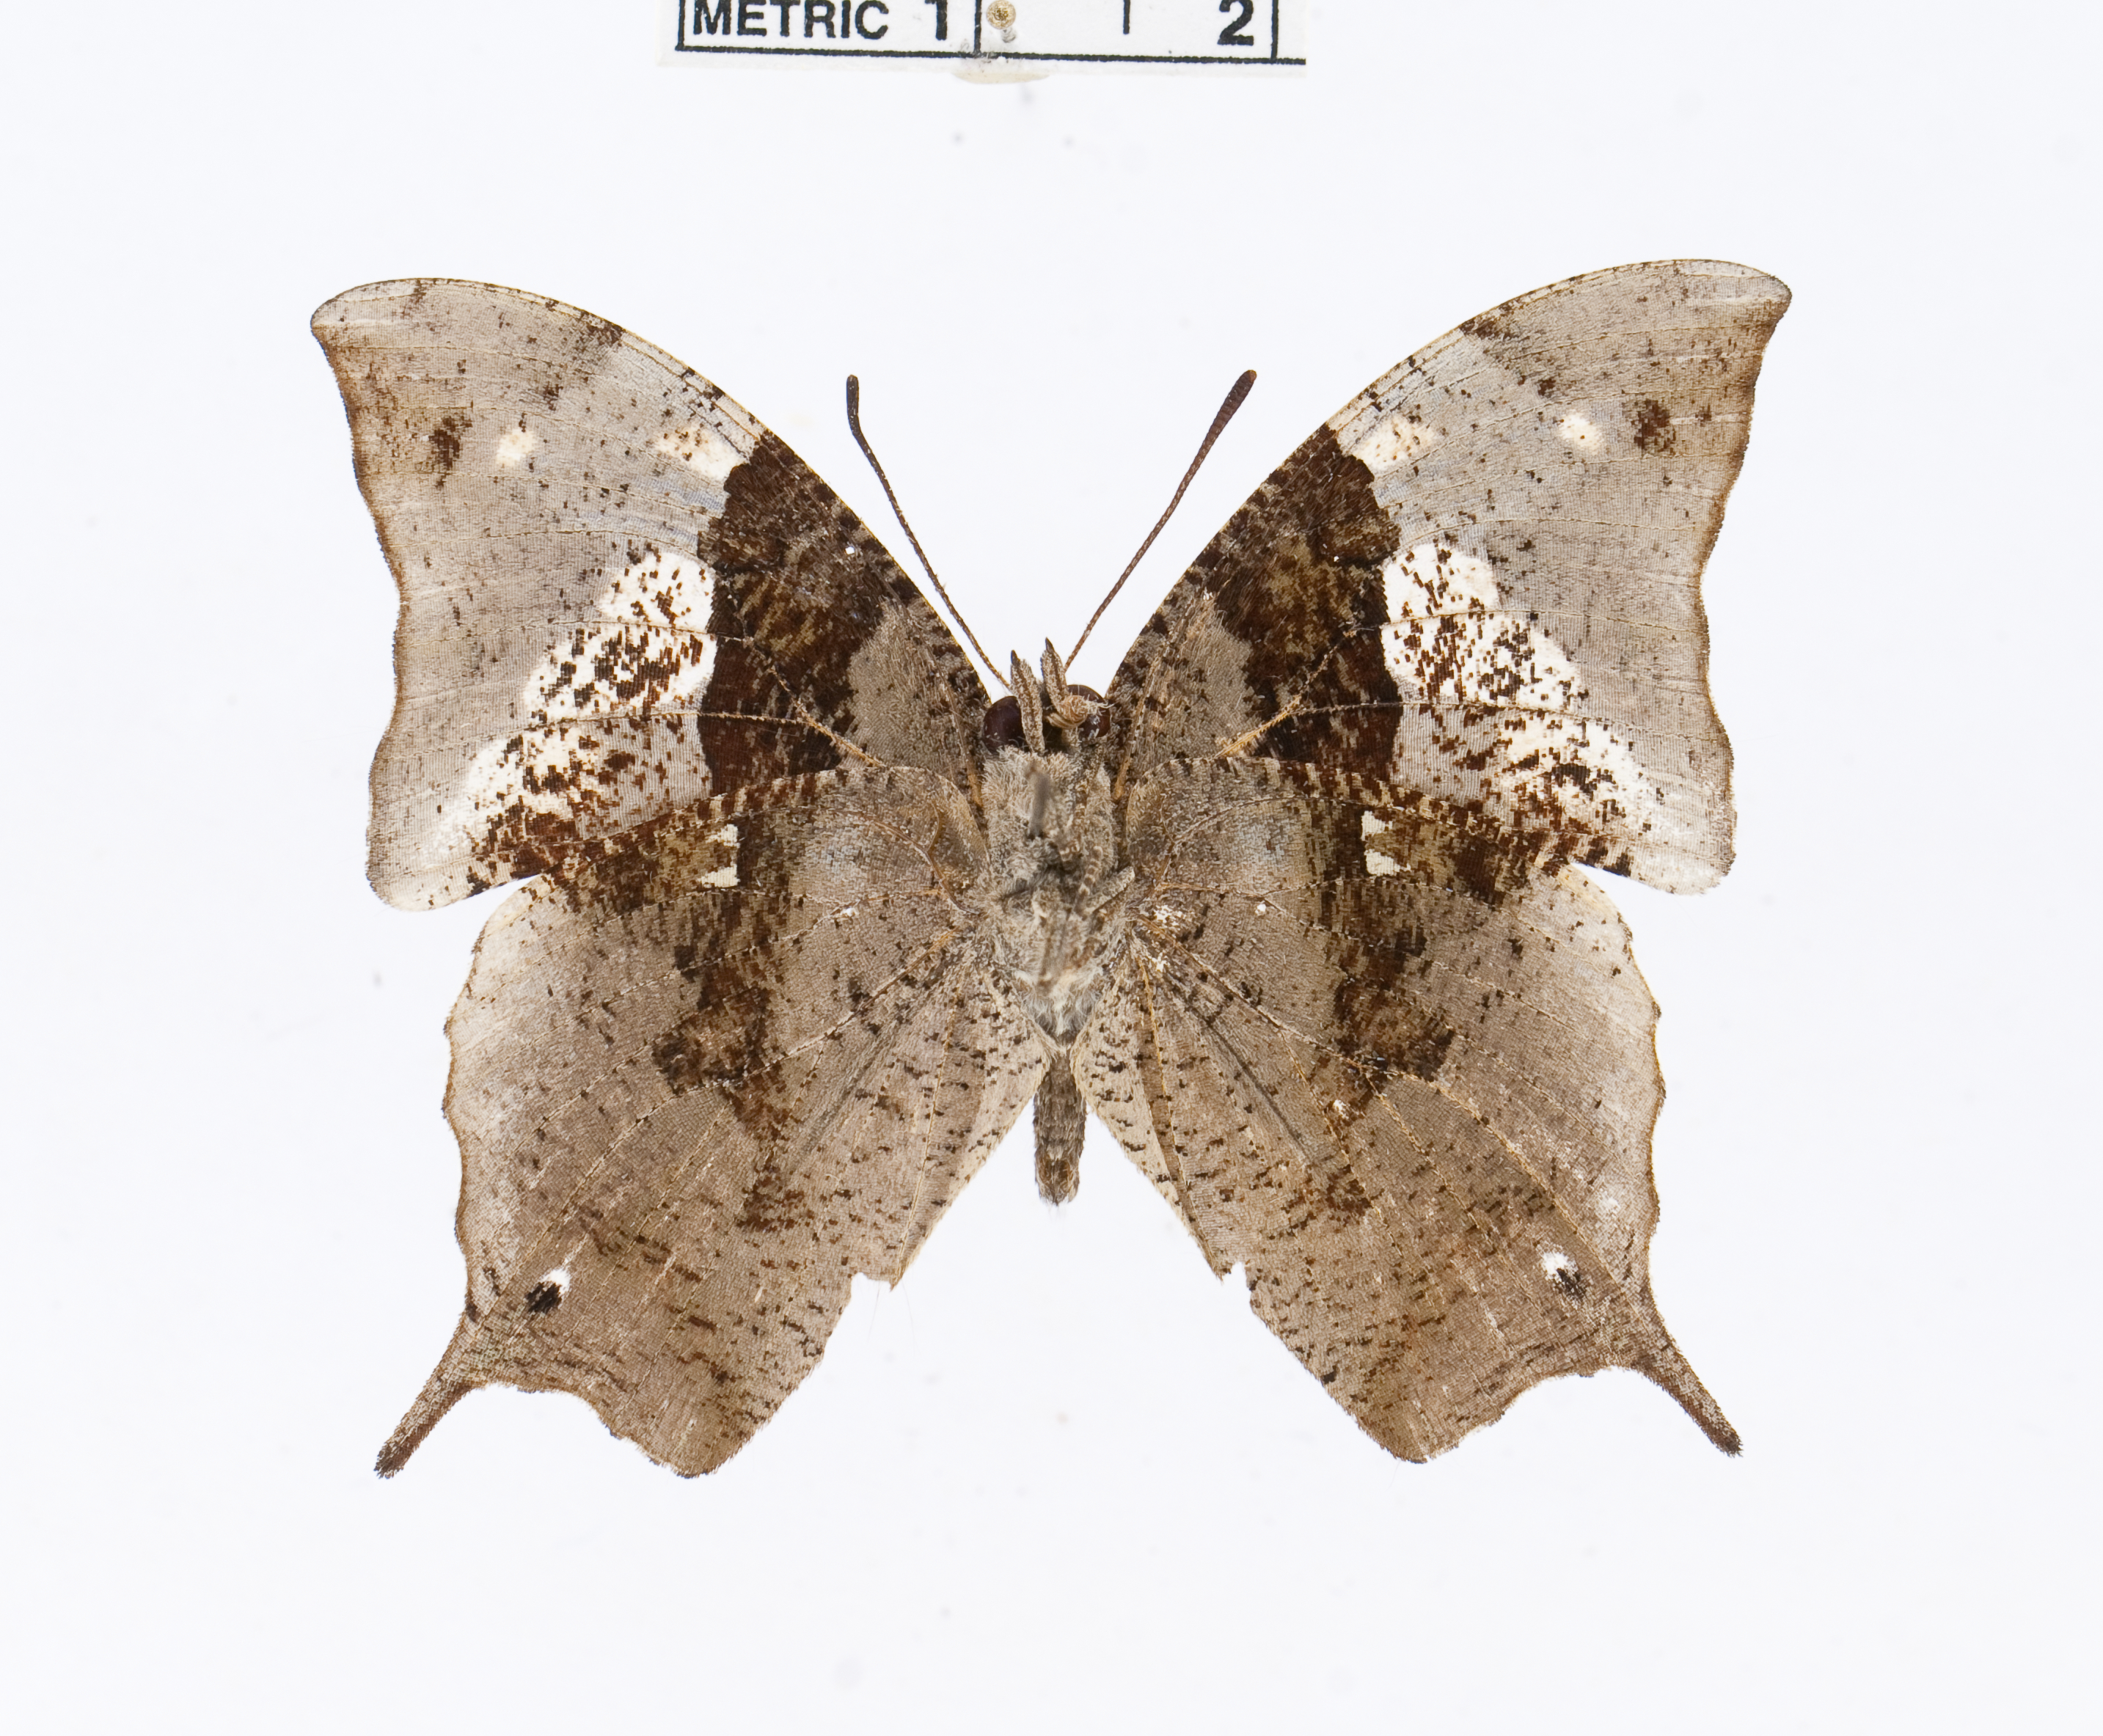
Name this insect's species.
Memphis artacaena
